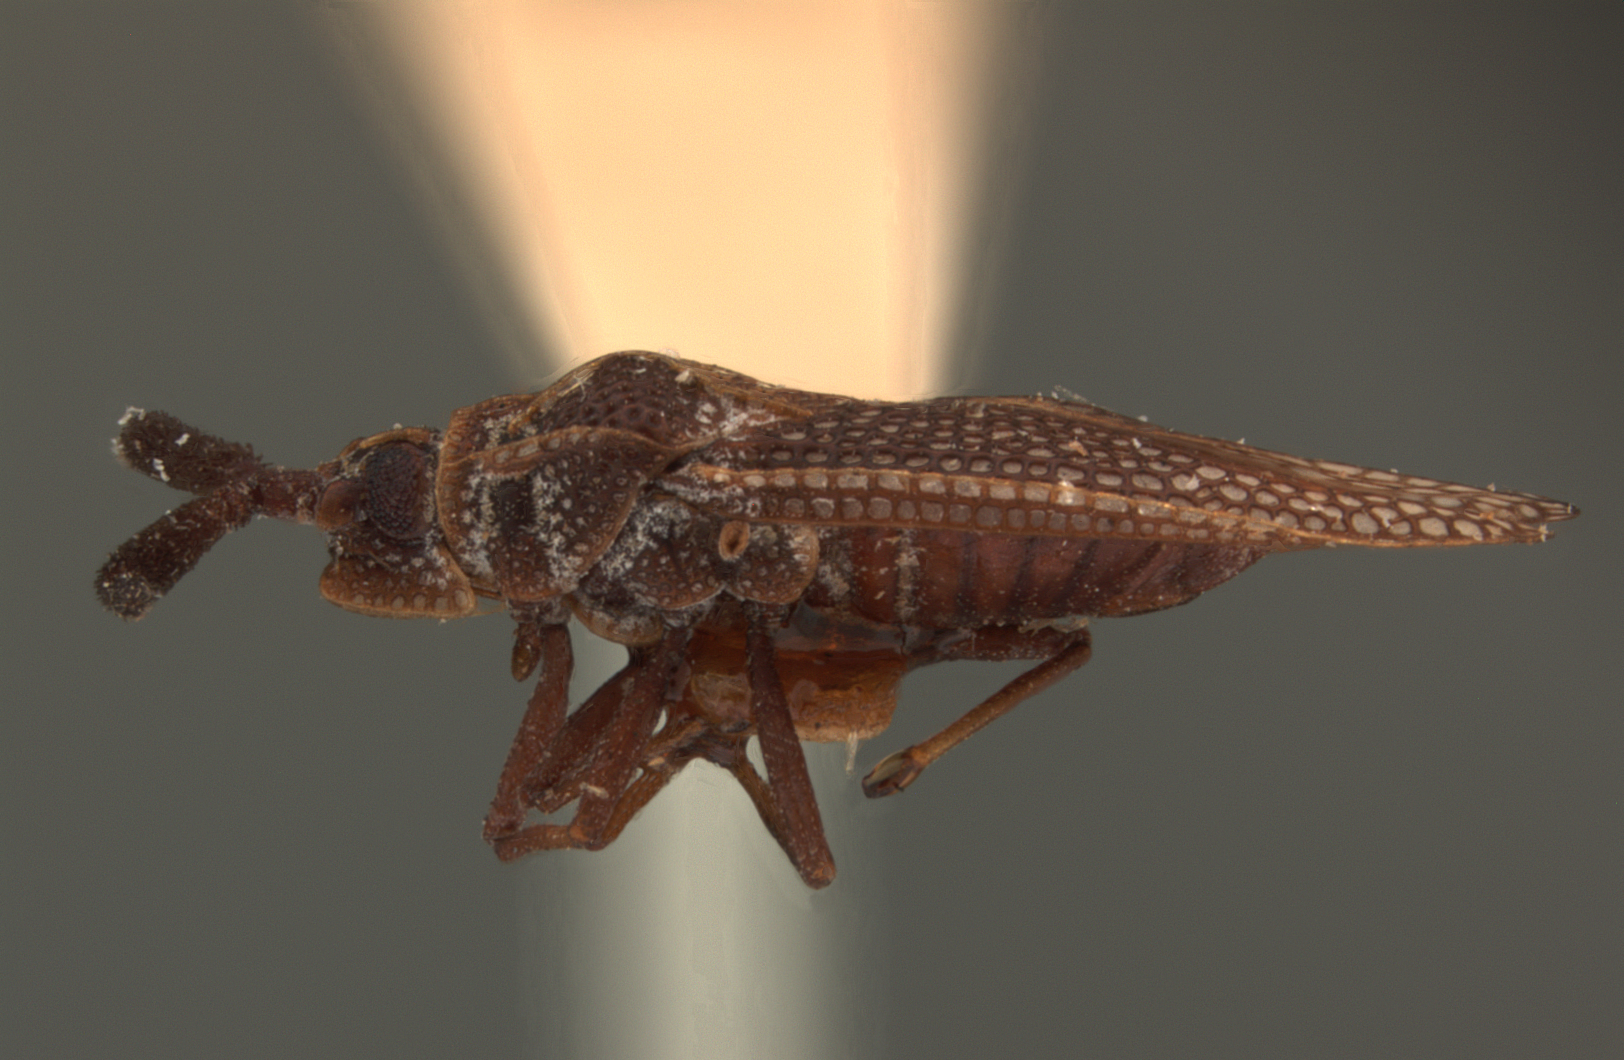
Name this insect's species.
Alveotingis brevicornis
